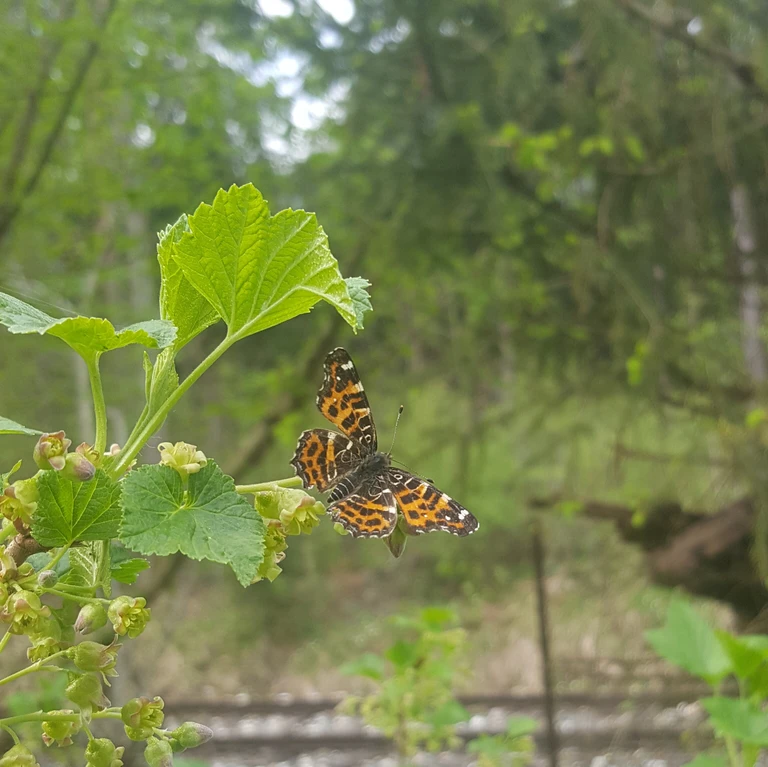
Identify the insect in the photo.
Araschnia levana
